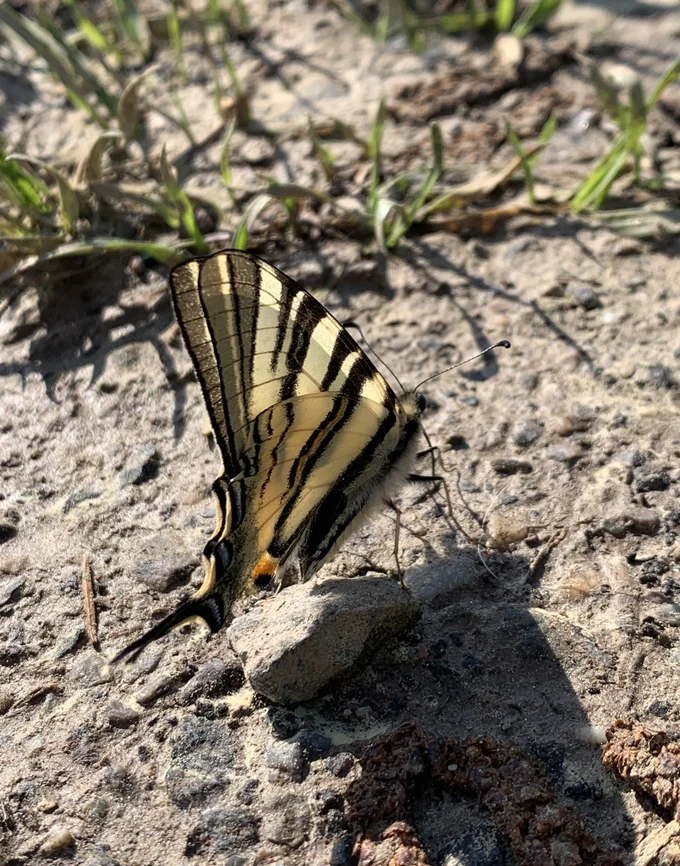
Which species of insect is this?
Iphiclides podalirius
